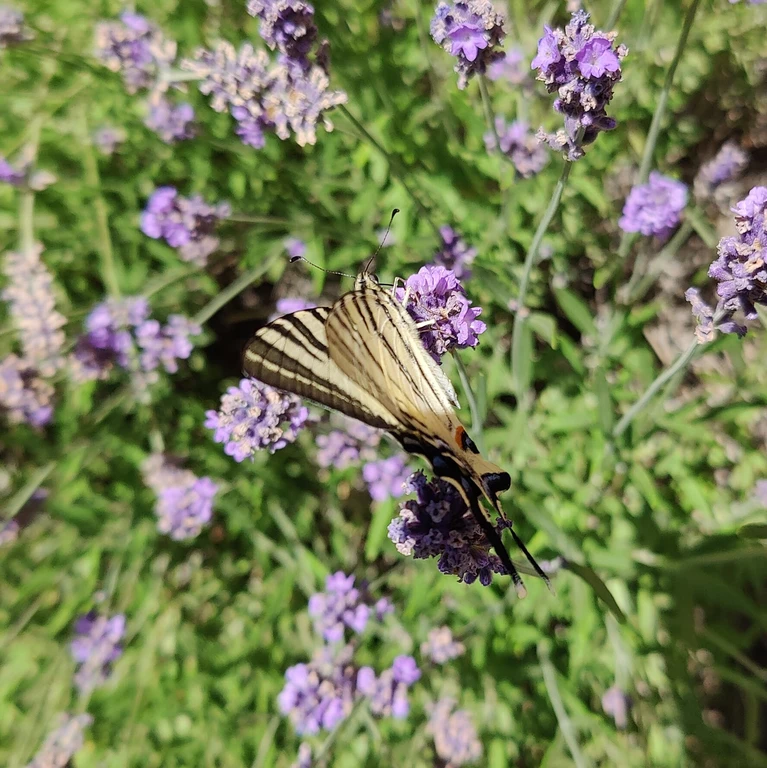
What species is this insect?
Iphiclides podalirius
